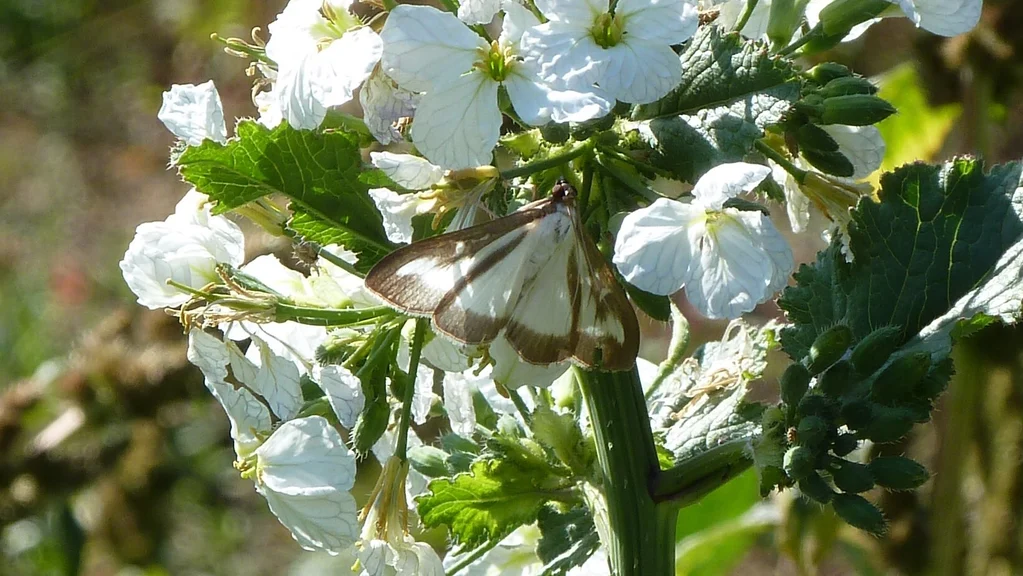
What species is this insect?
Cydalima perspectalis
